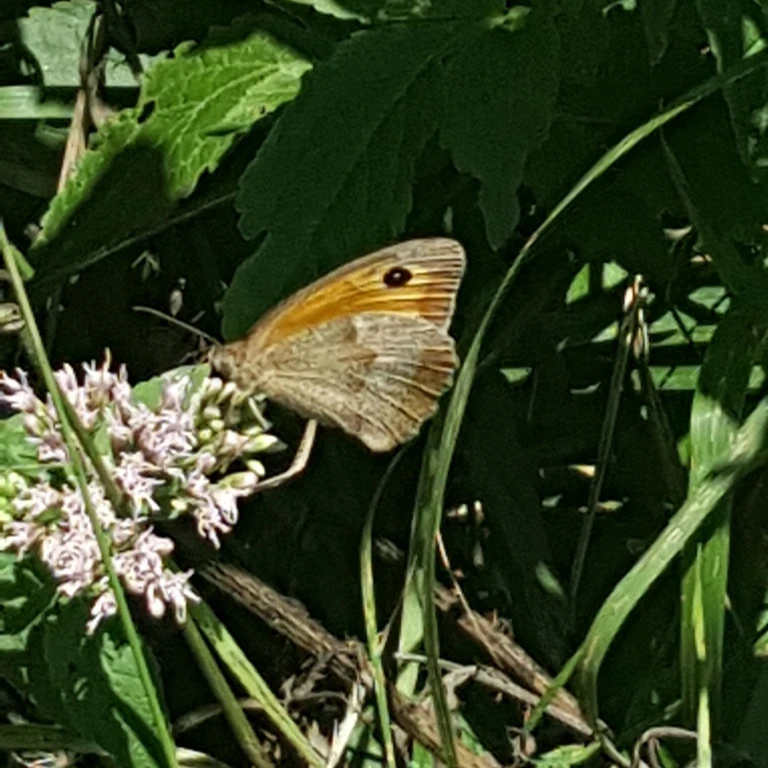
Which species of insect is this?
Maniola jurtina
